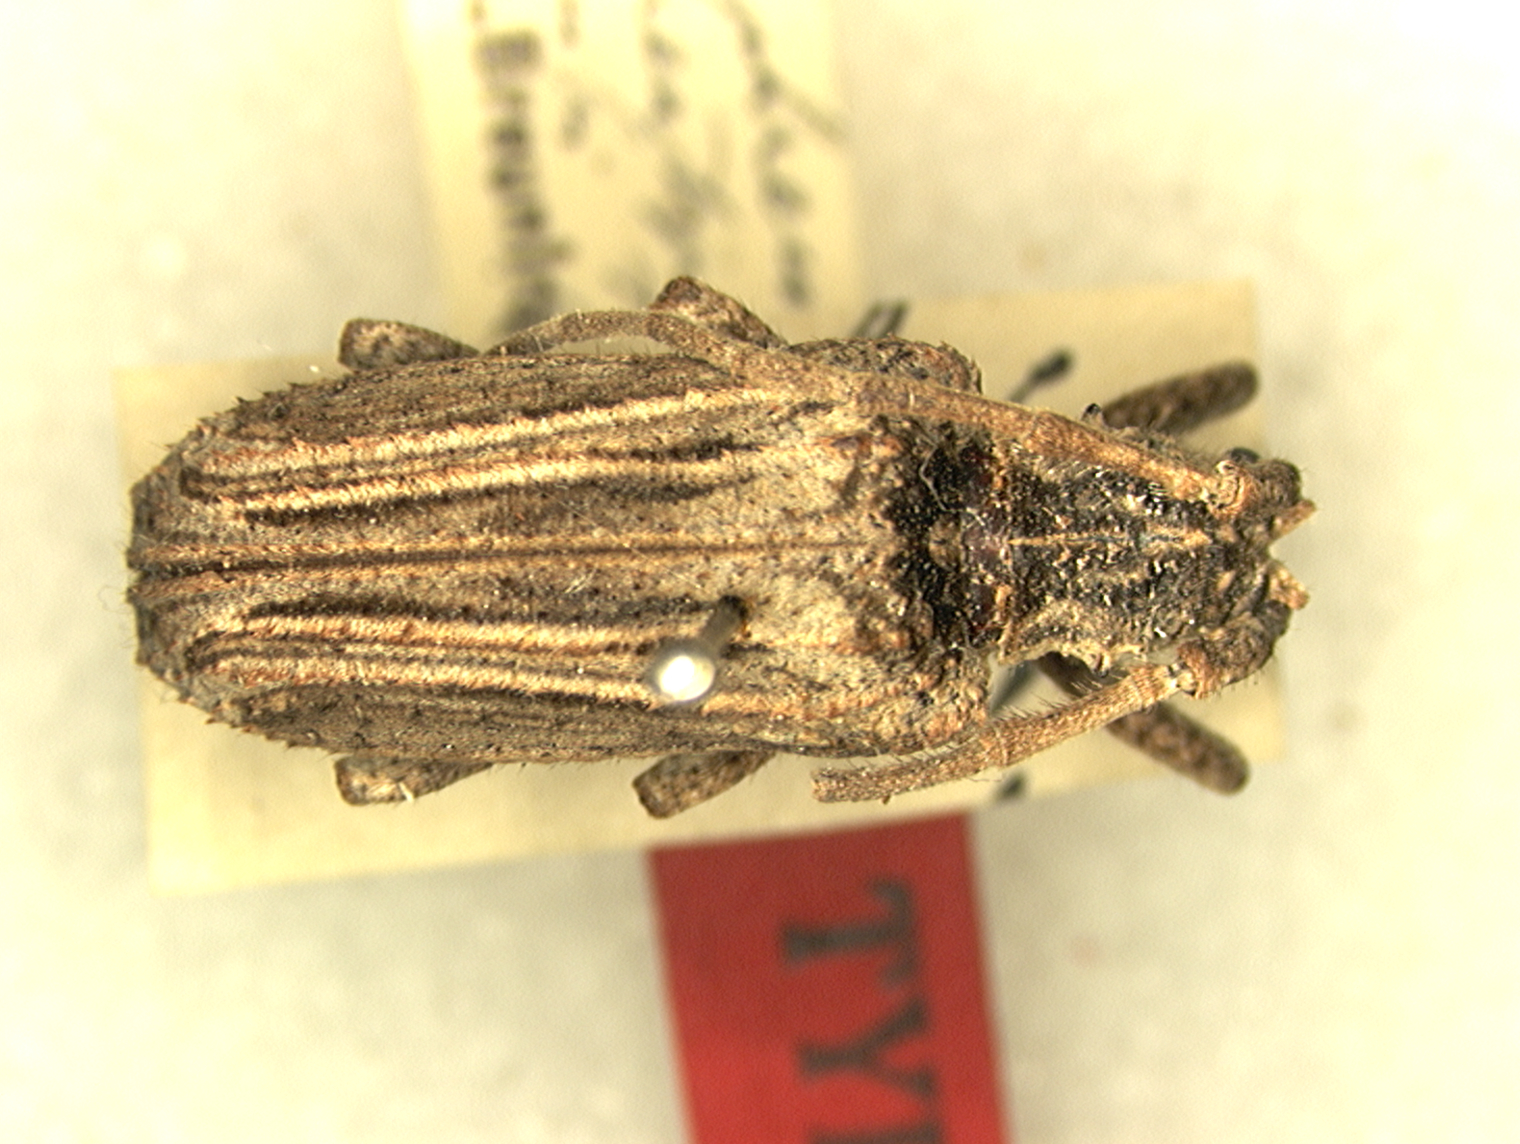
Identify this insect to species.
Emphreus lineatipennis
